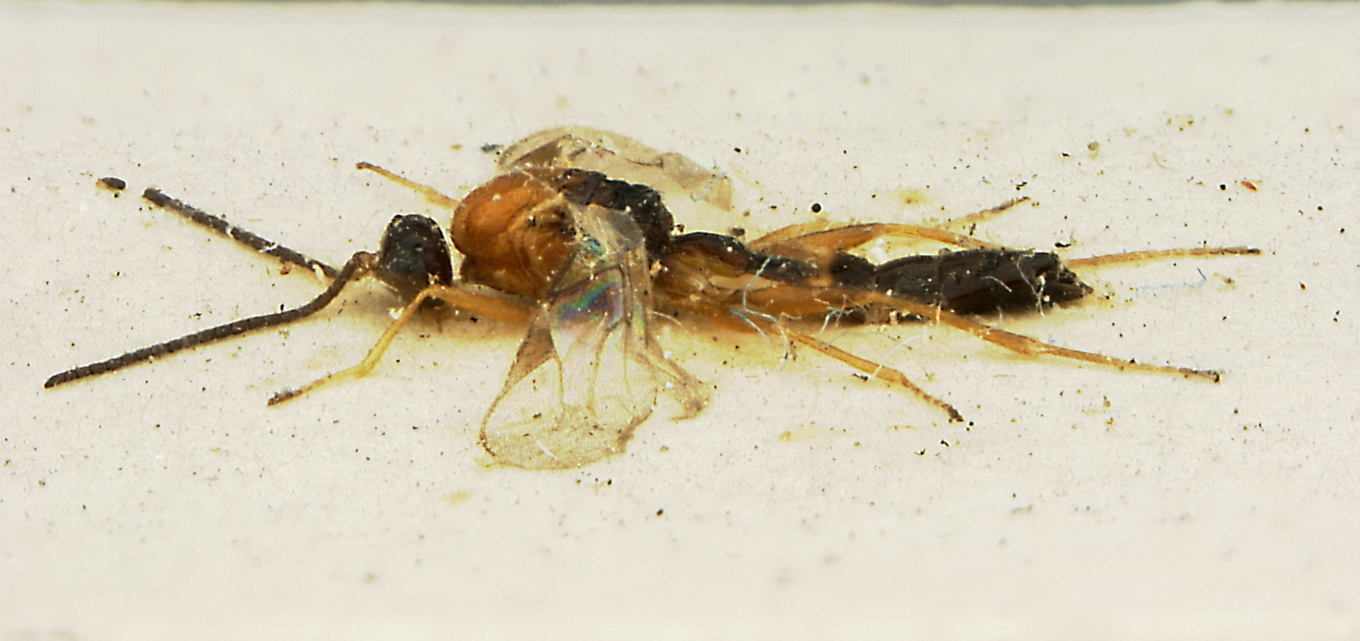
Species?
Aphidius japonicus
